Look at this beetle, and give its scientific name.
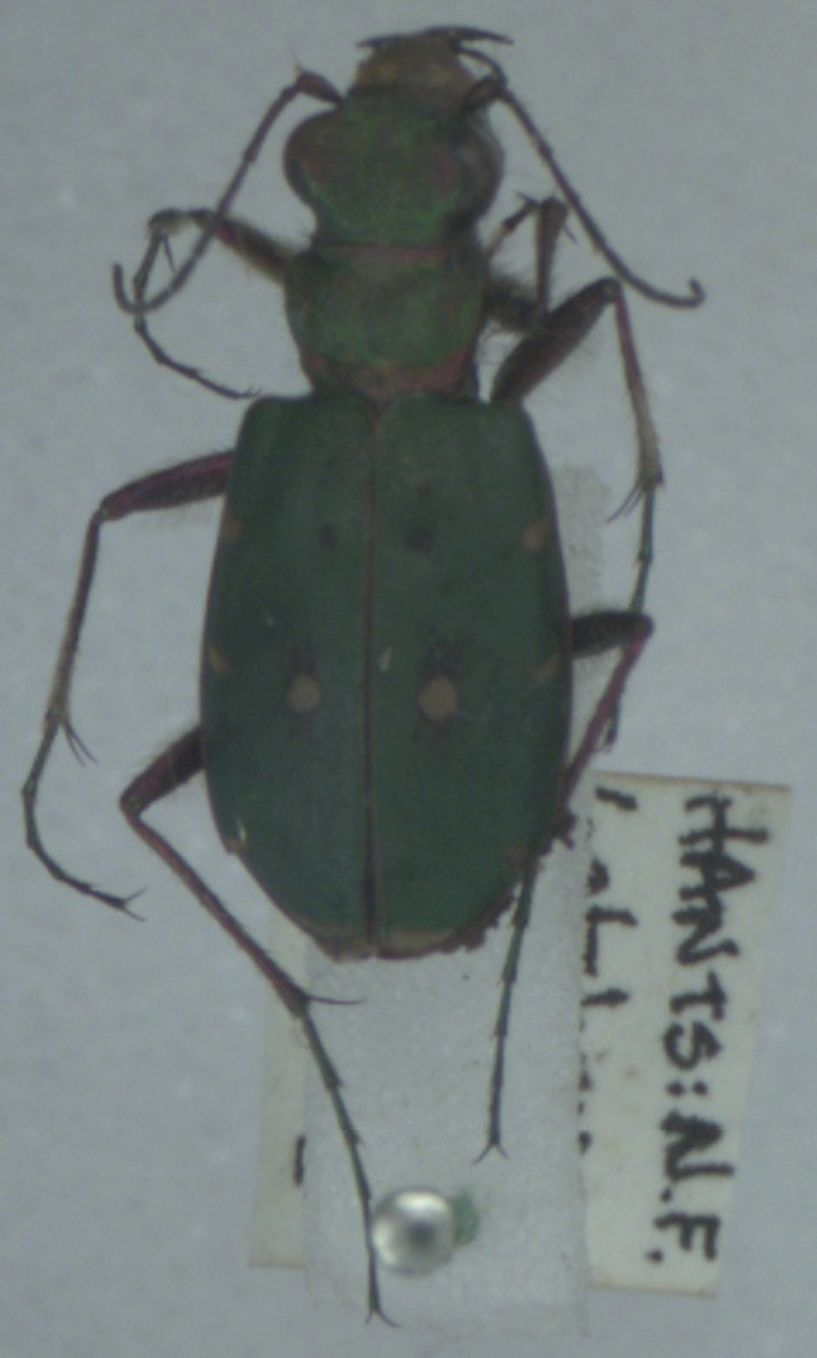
Cicindela campestris
